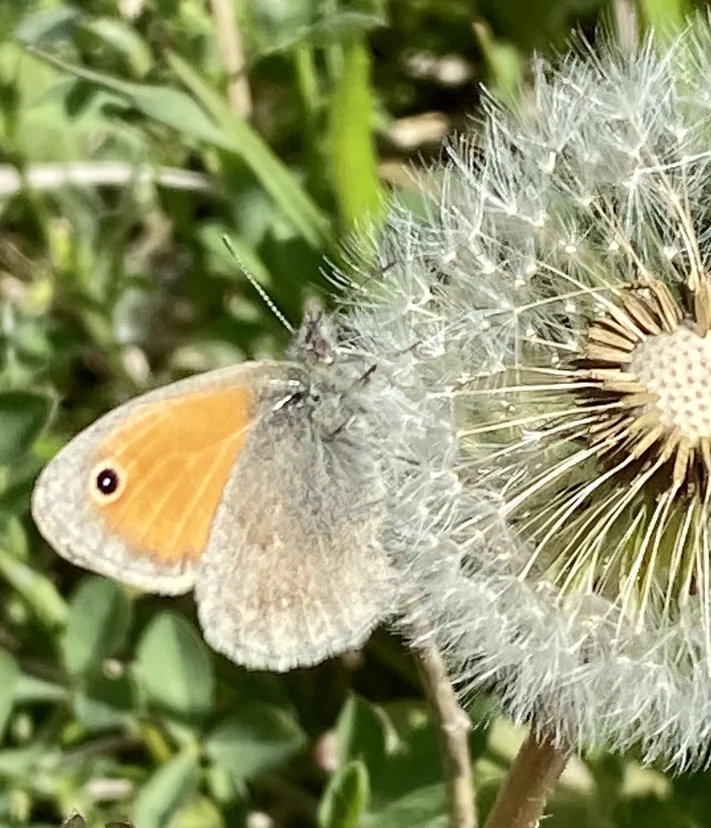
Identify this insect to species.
Coenonympha pamphilus
